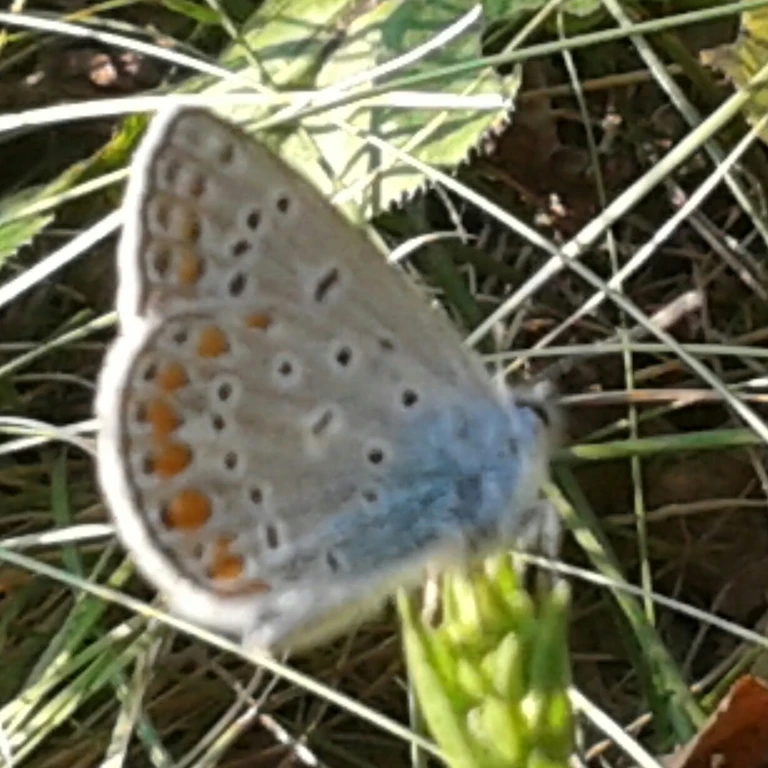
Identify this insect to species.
Polyommatus icarus
